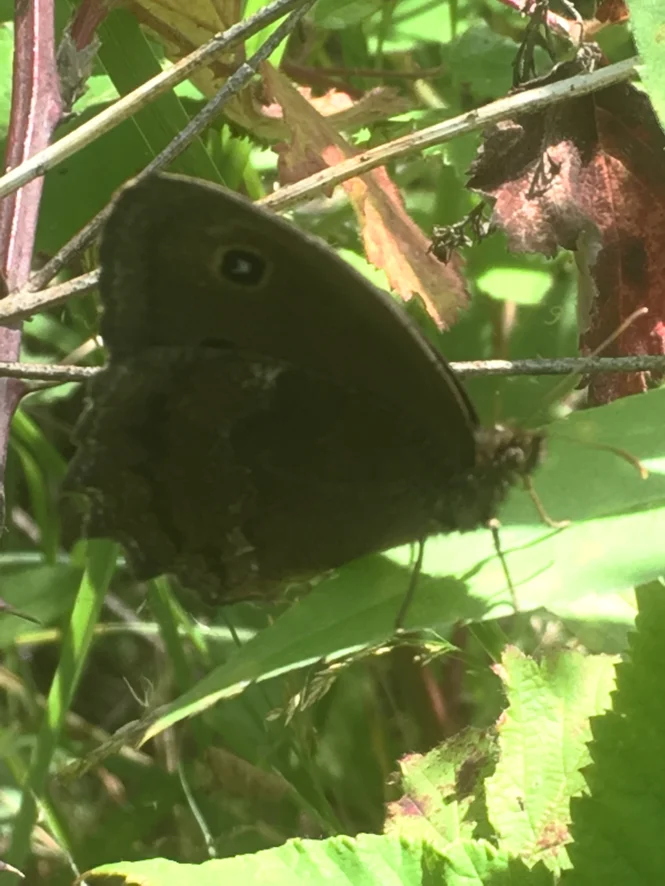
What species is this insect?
Minois dryas
